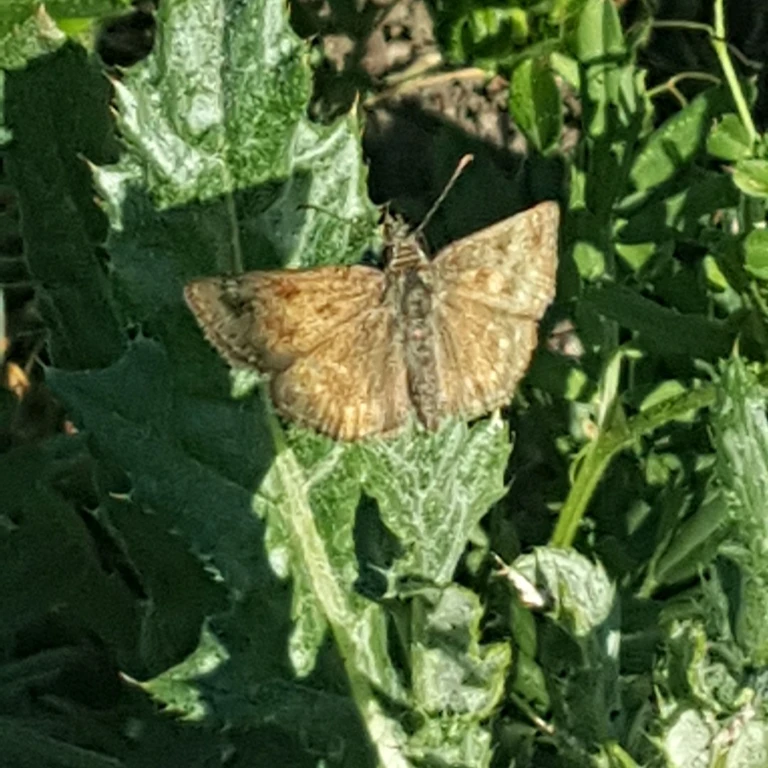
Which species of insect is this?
Erynnis tages
